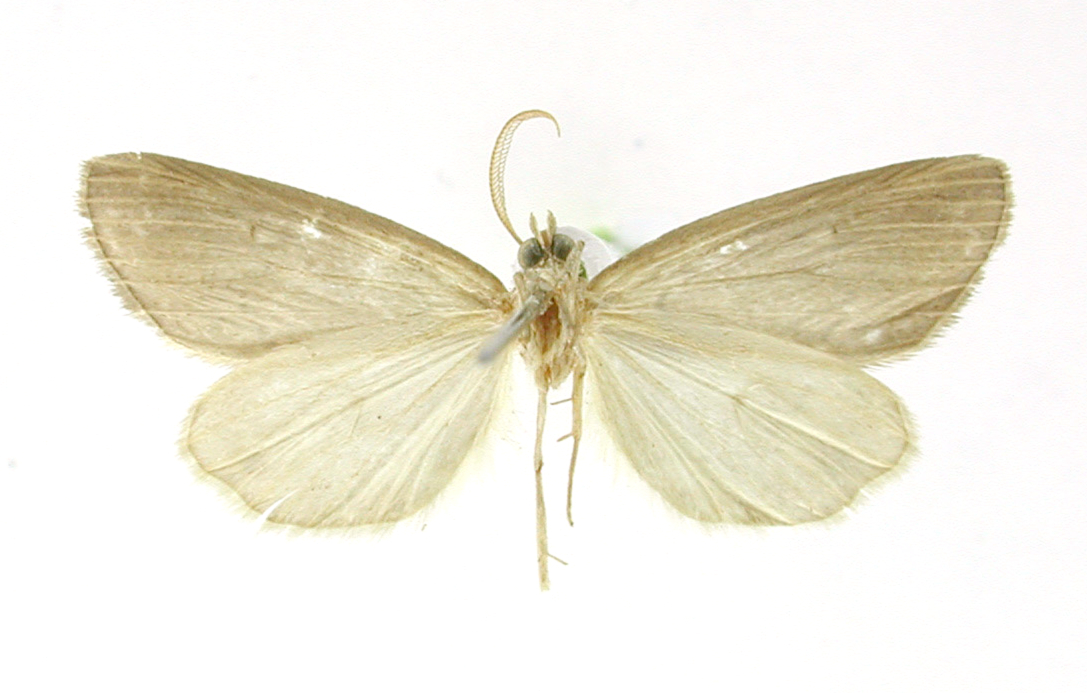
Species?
Coenocharis hoplitaria
